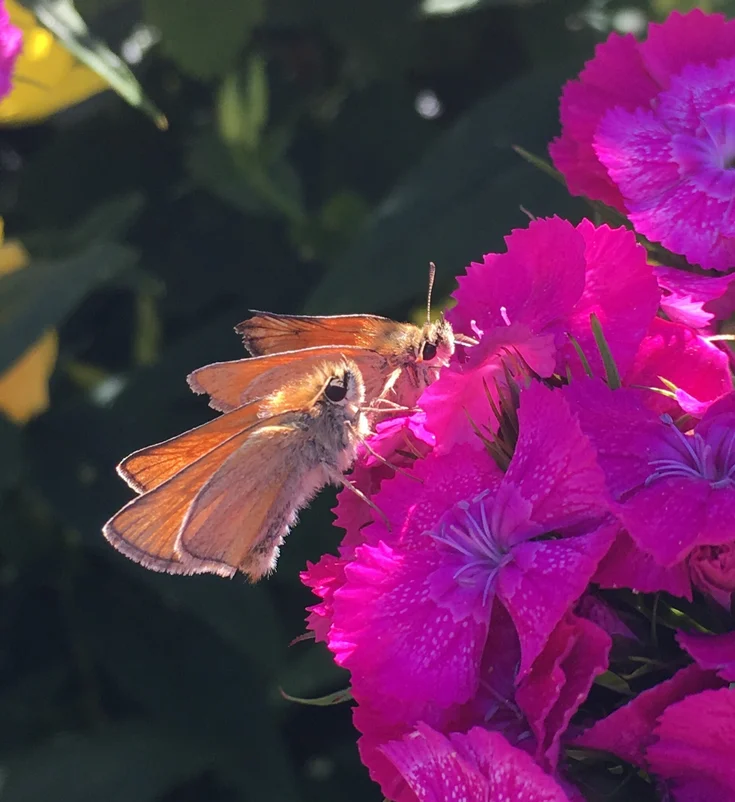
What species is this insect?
Thymelicus sylvestris
